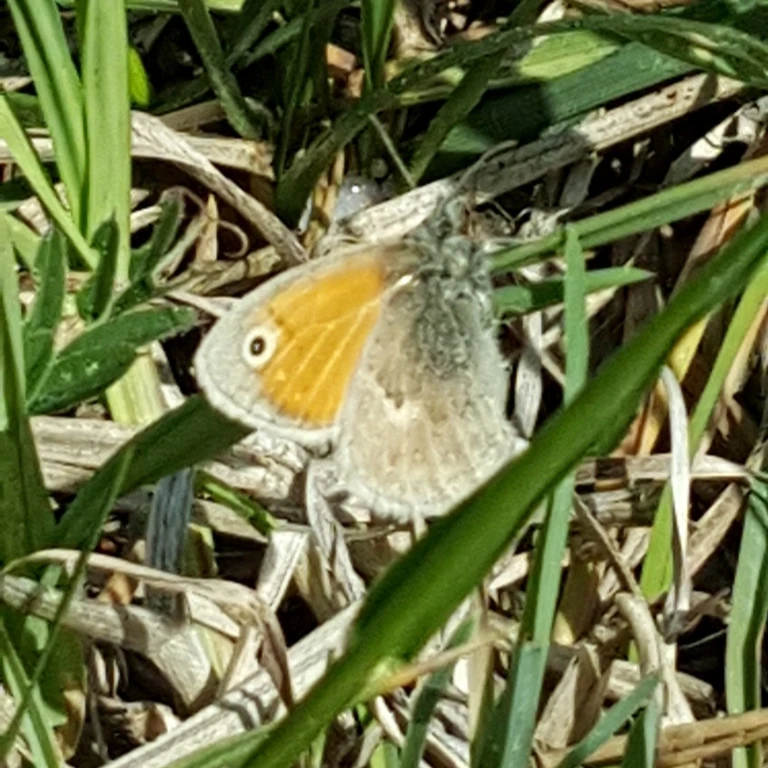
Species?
Coenonympha pamphilus
